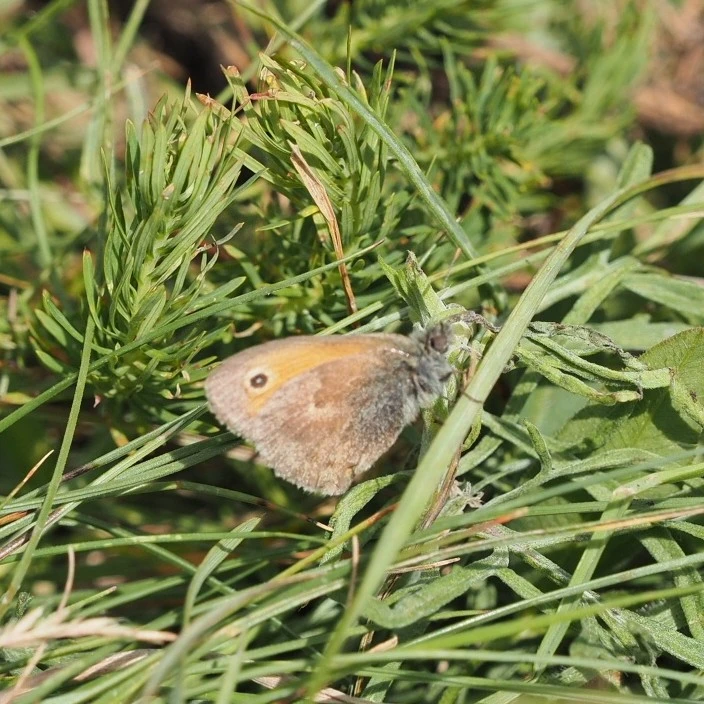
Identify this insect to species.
Coenonympha pamphilus
